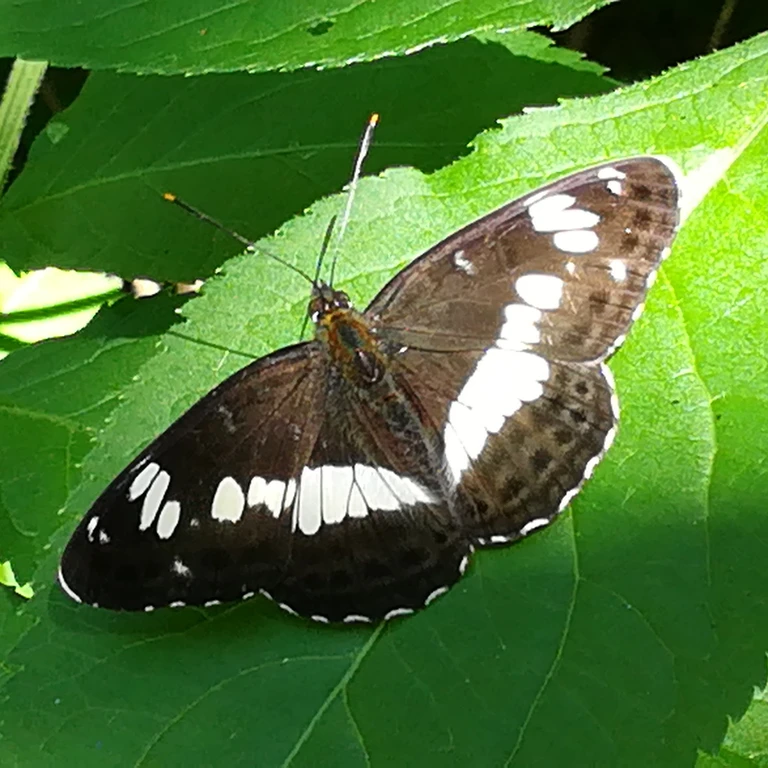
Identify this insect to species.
Limenitis camilla (also Ladoga camilla)
